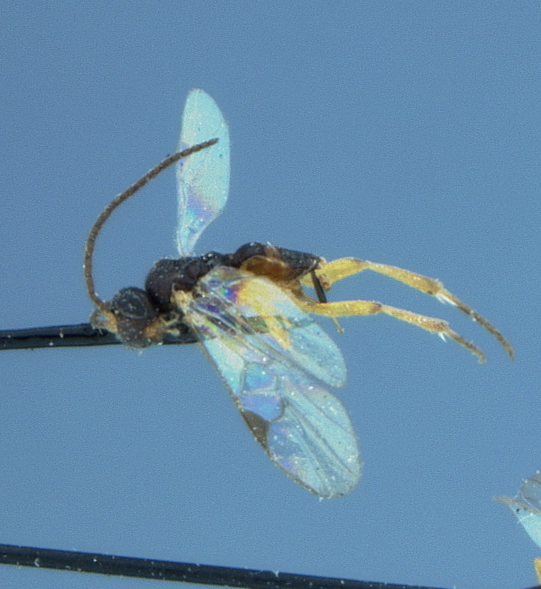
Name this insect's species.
Protapanteles recurvariae
